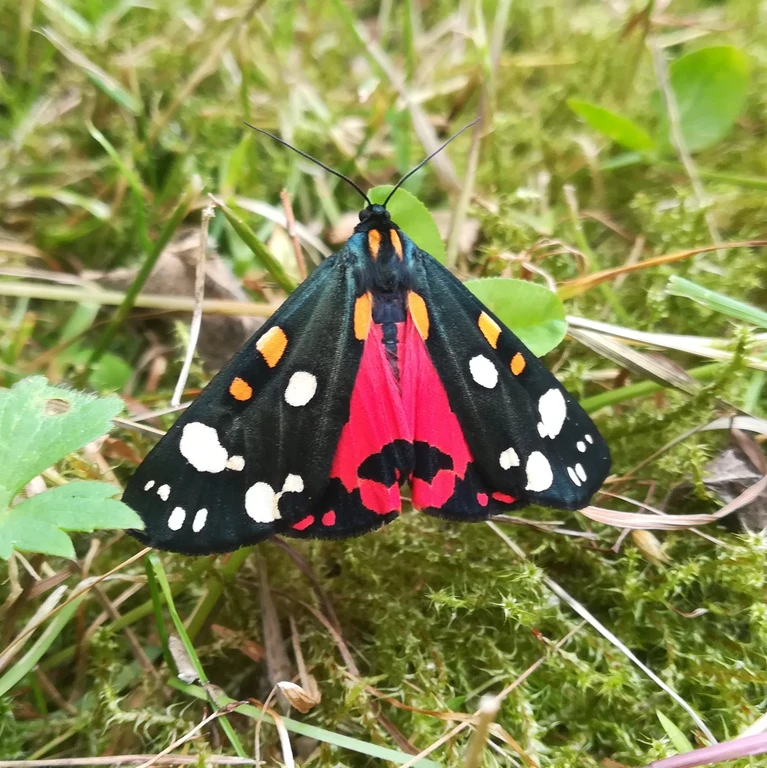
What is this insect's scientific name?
Callimorpha dominula
